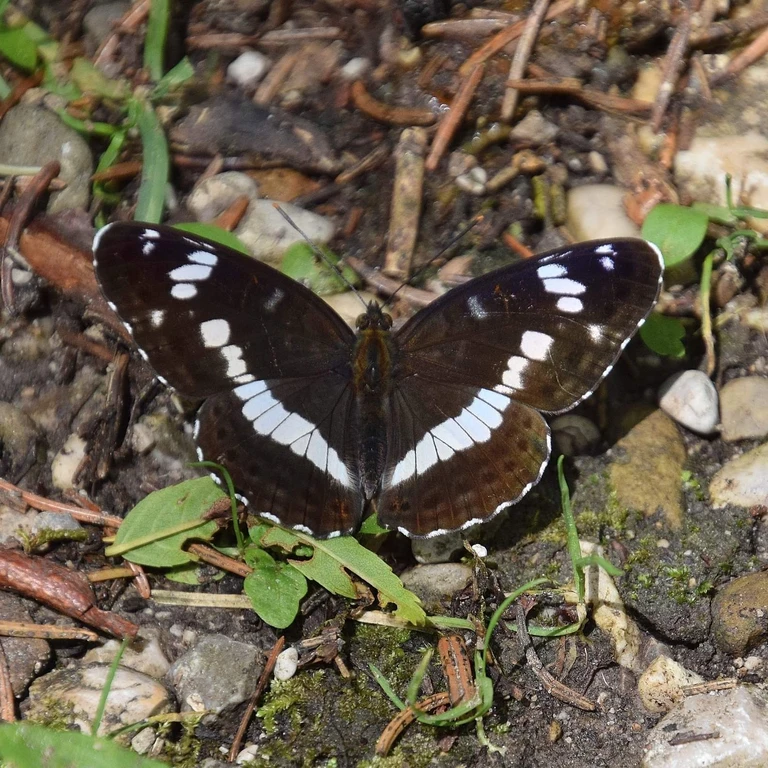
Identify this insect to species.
Limenitis camilla (also Ladoga camilla)
